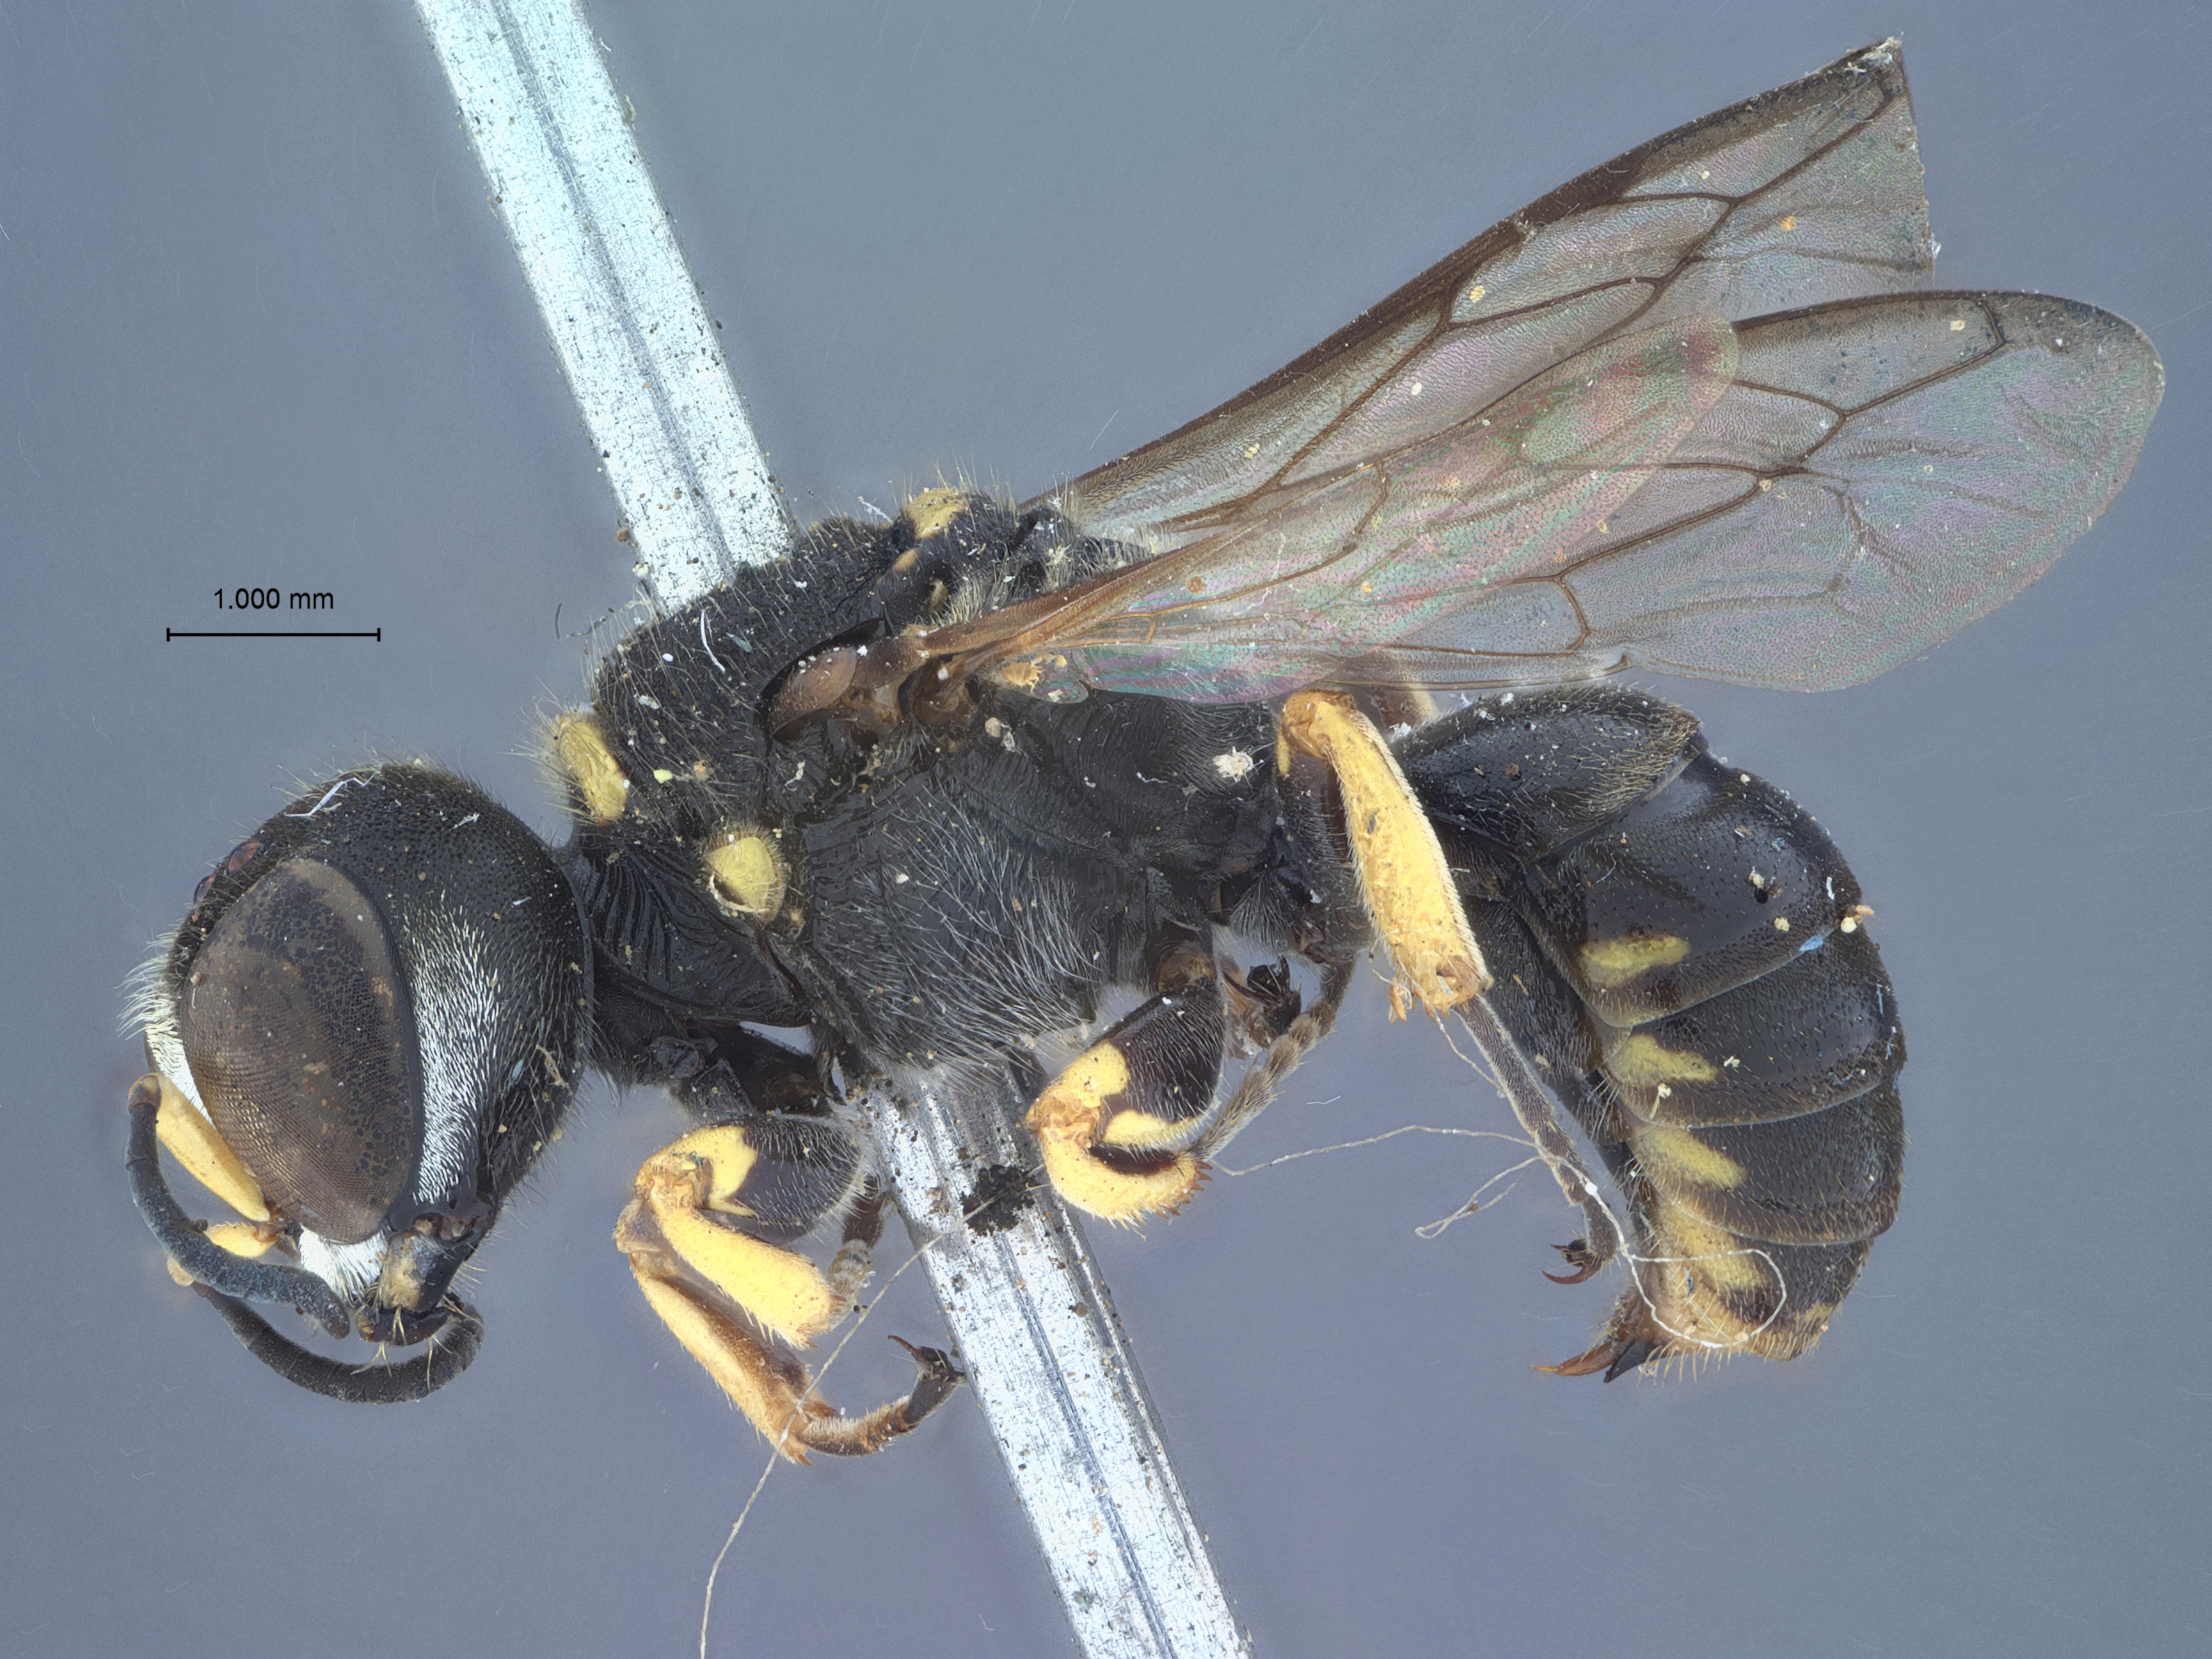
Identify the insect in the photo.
Ectemnius teleges
